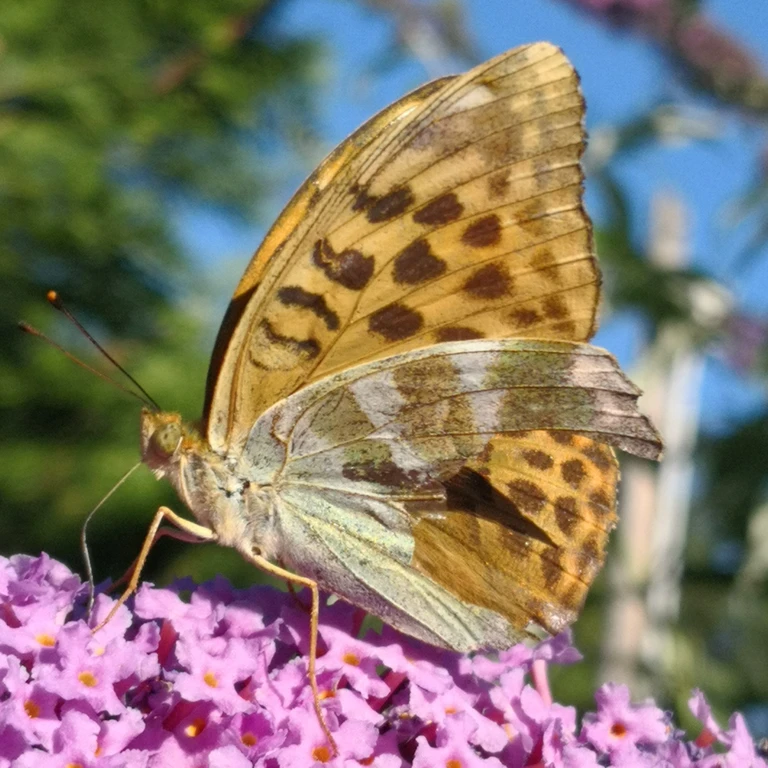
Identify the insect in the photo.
Argynnis paphia
